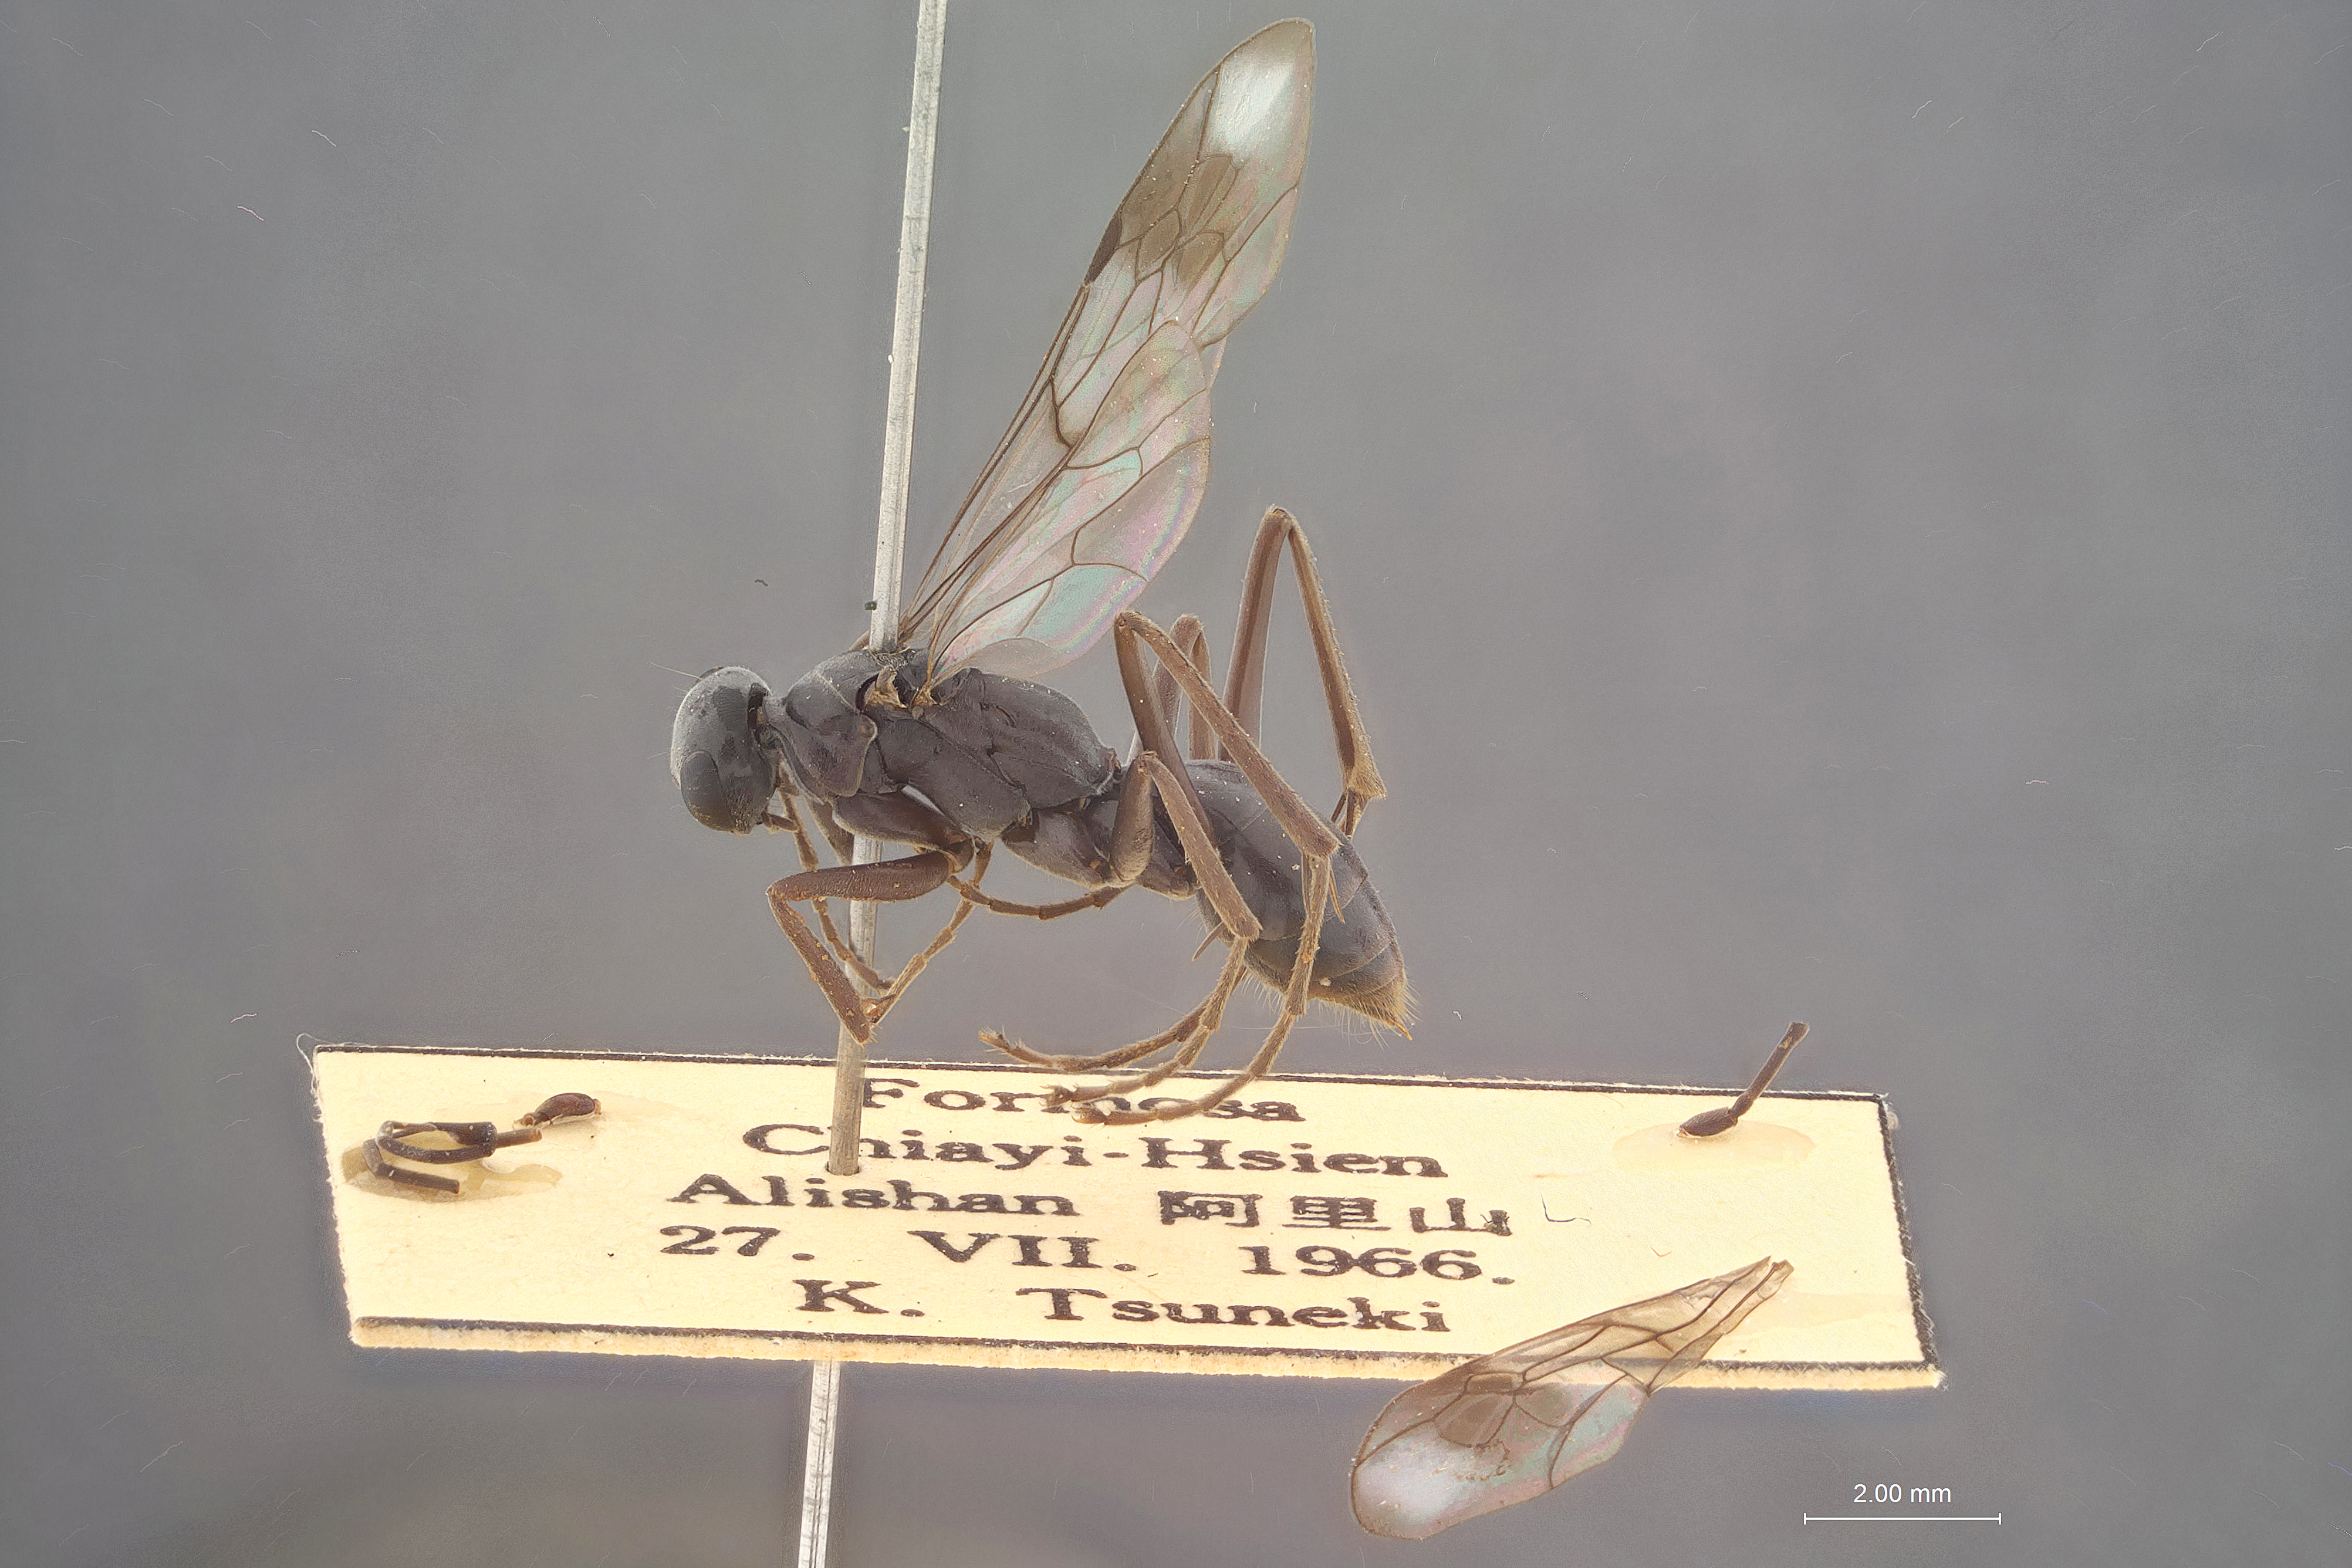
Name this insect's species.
Clistoderes taiwanus
